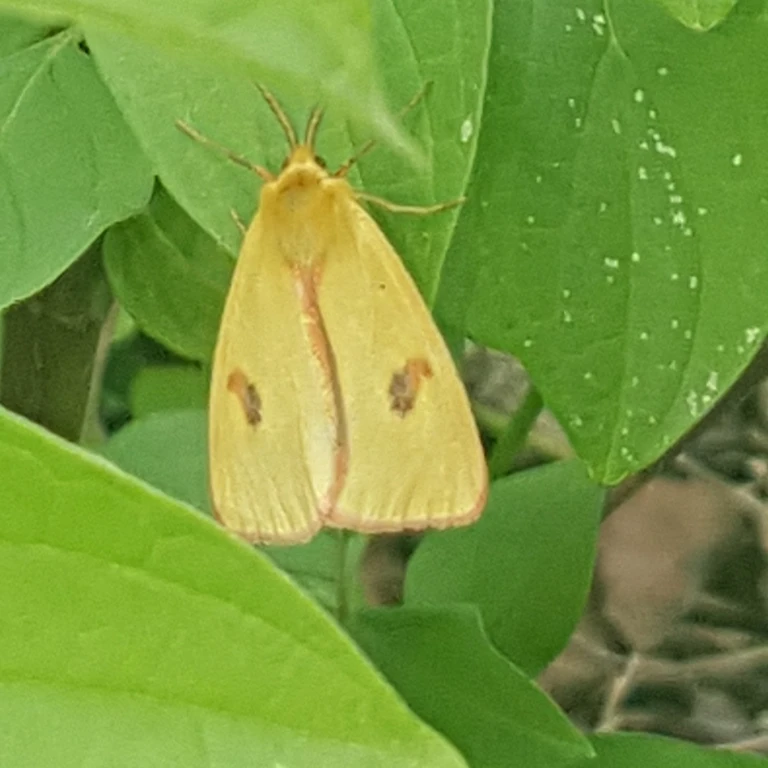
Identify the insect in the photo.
Diacrisia sannio
